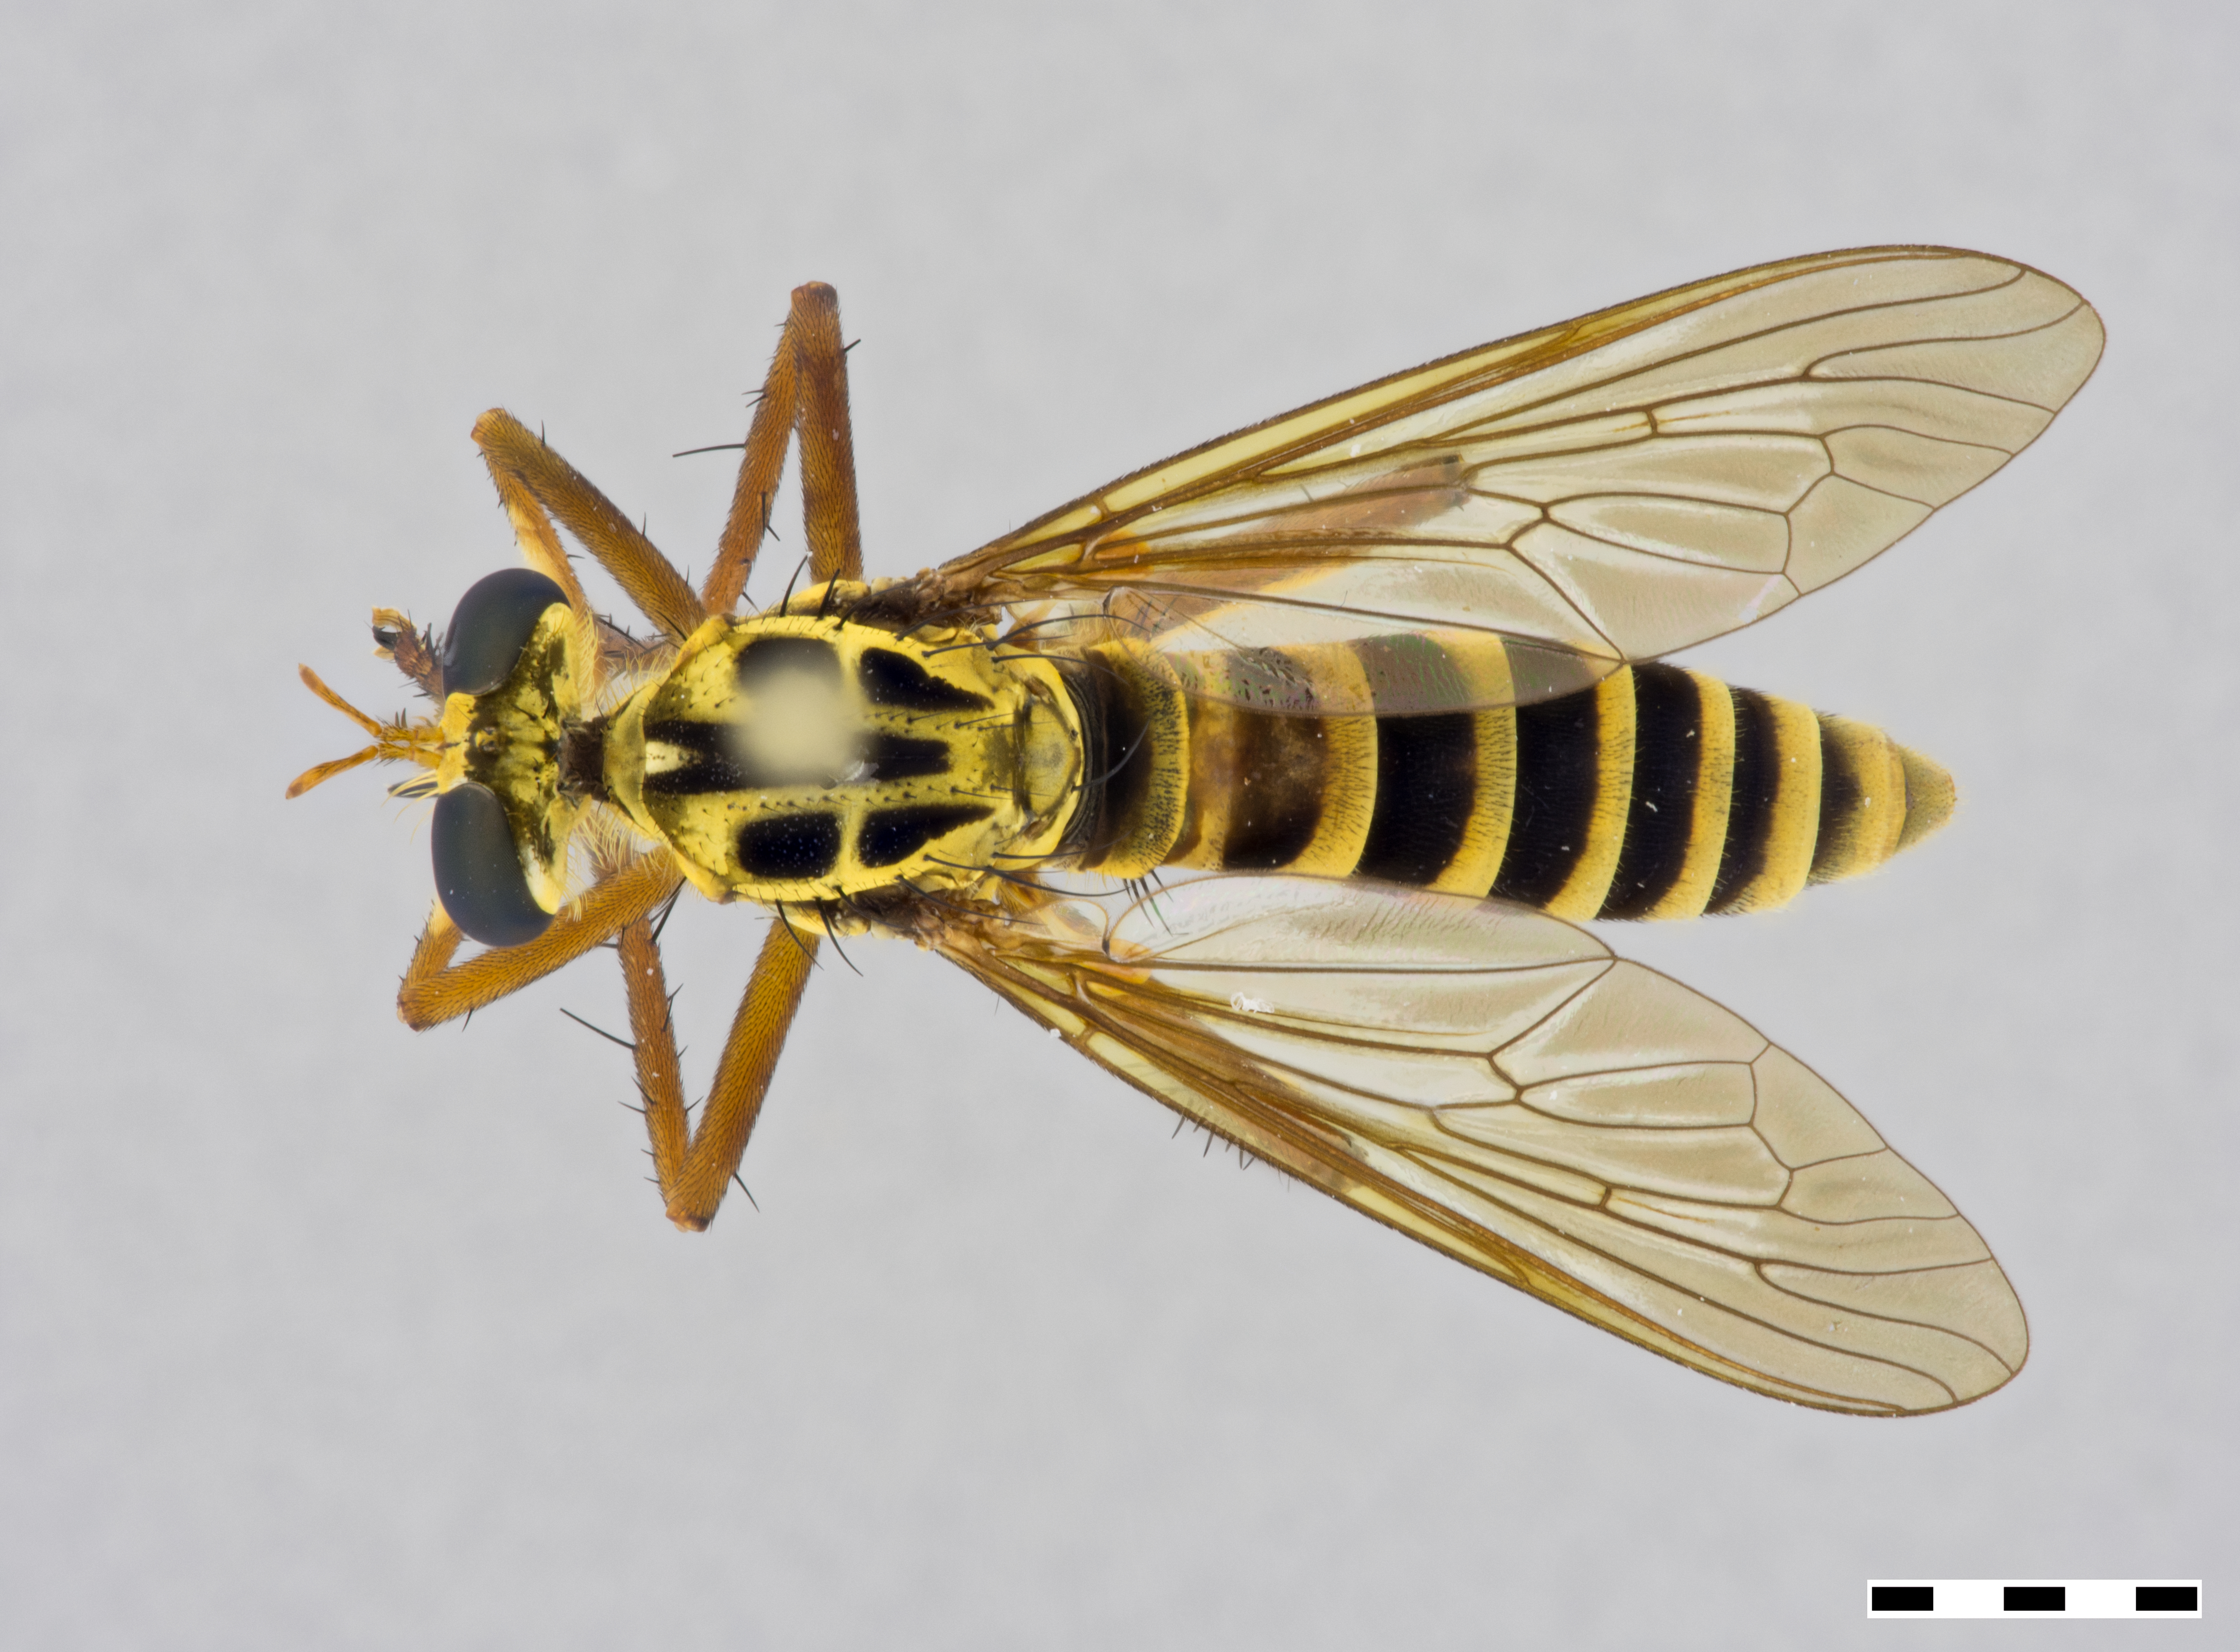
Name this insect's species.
Diogmites lindigii
